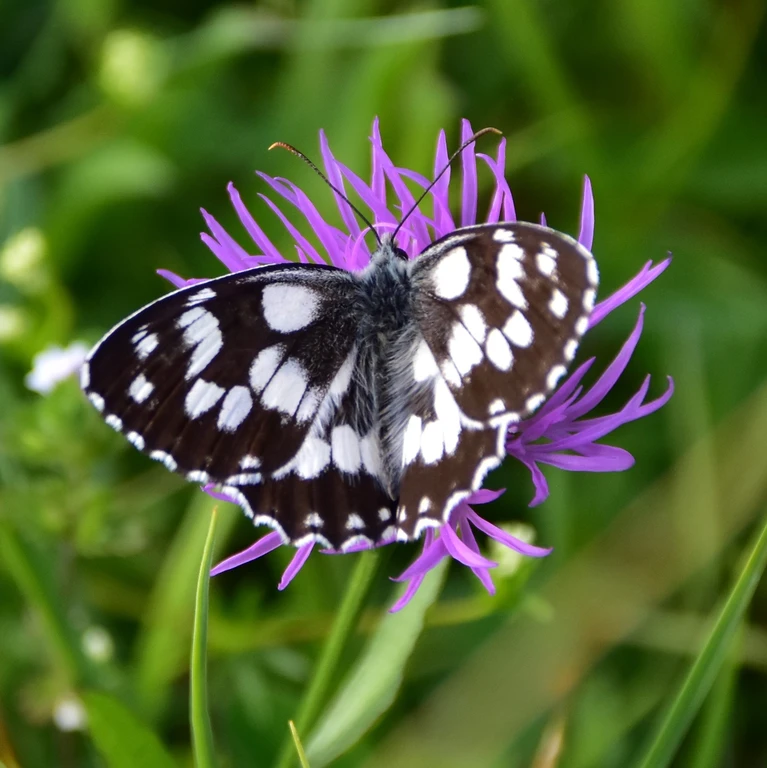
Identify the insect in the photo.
Melanargia galathea
